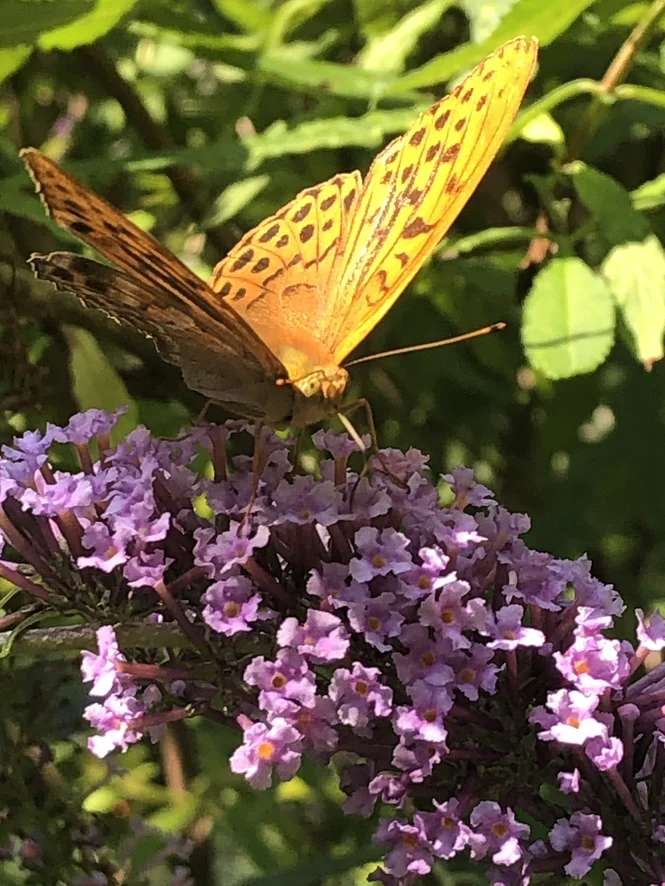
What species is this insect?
Argynnis paphia
